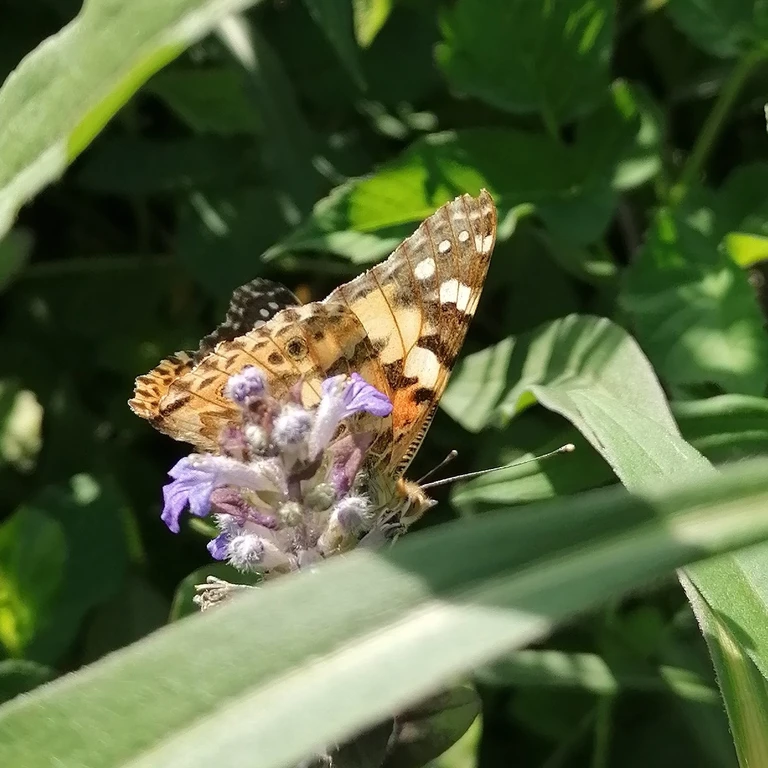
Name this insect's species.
Vanessa cardui
